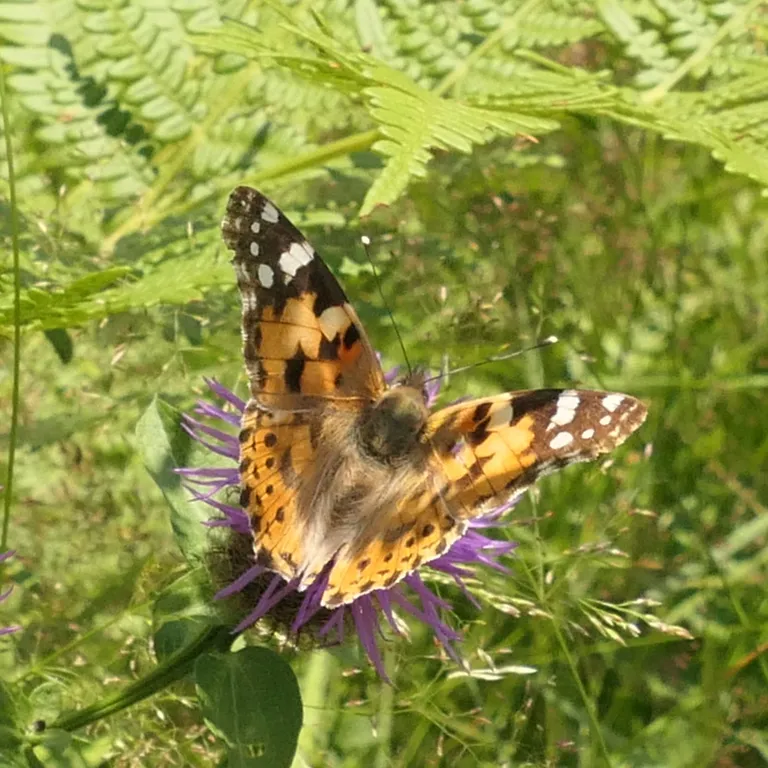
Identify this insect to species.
Vanessa cardui
